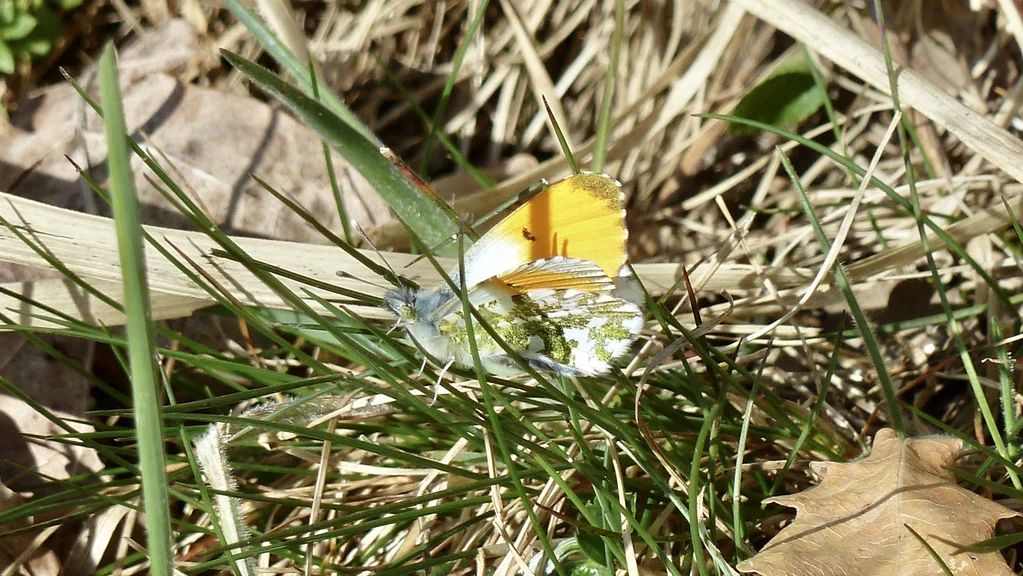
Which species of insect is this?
Anthocharis cardamines
